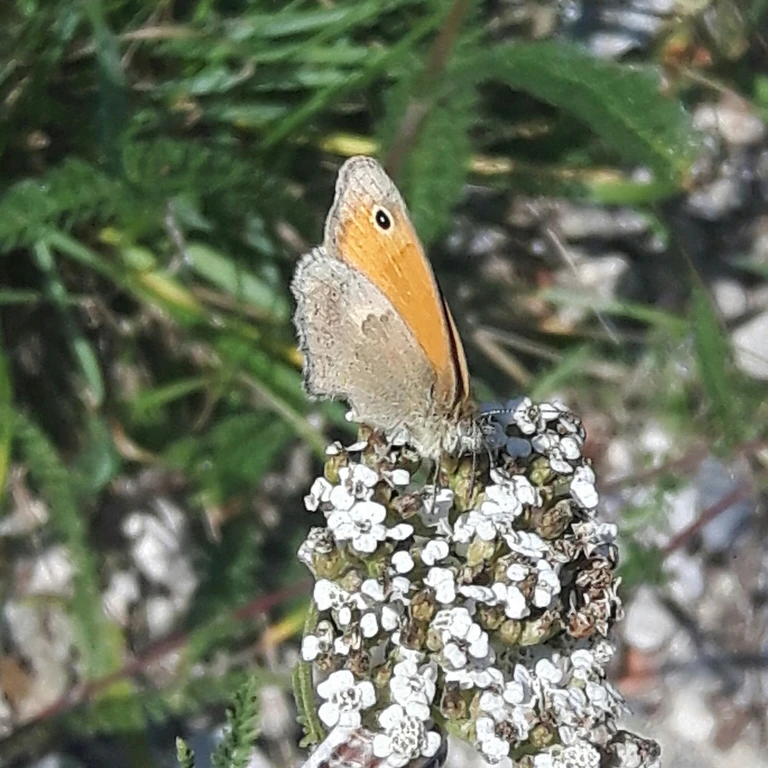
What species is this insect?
Coenonympha pamphilus
